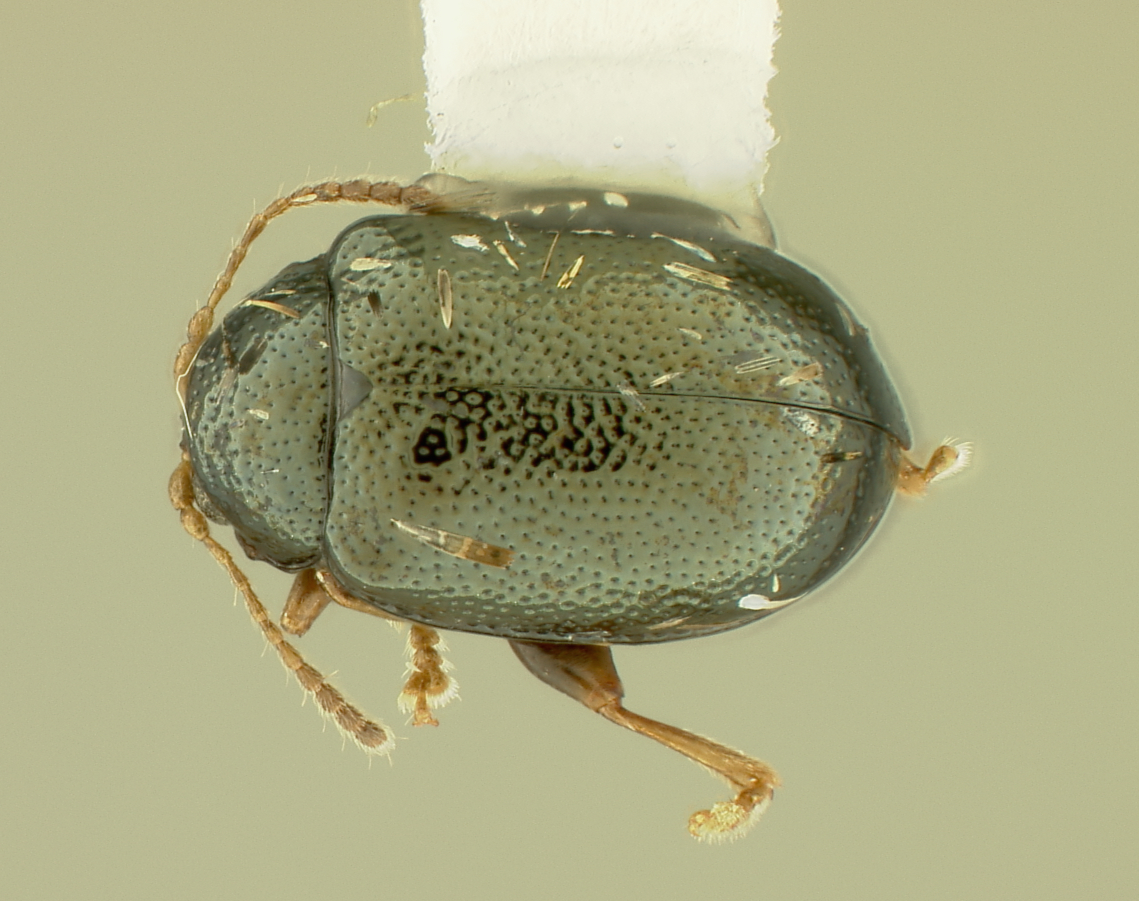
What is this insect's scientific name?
Sidfaya philtata
